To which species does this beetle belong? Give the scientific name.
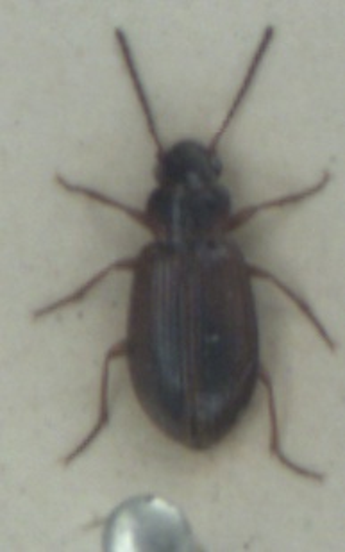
Dicheirotrichus placidus
